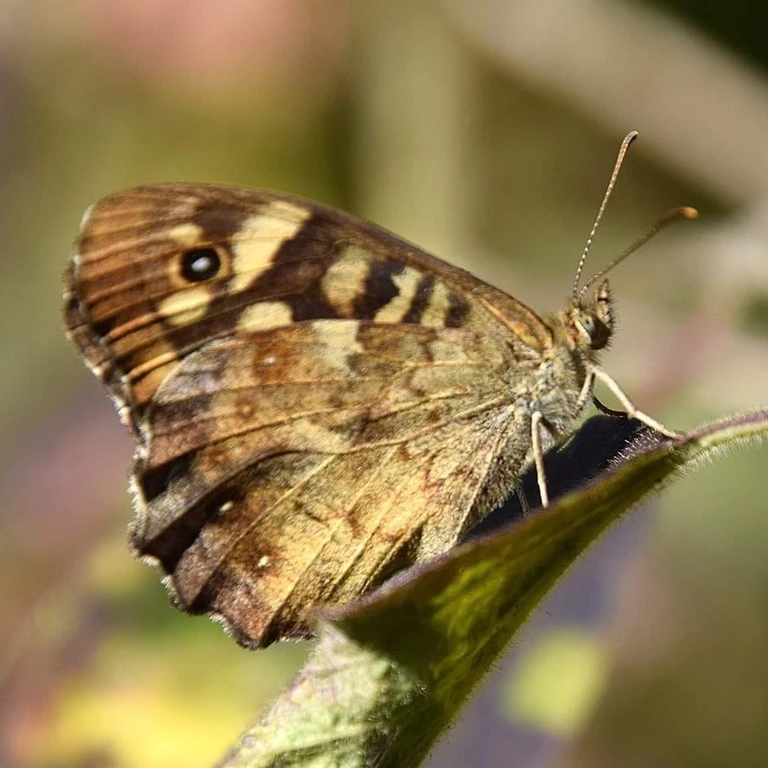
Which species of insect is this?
Pararge aegeria
